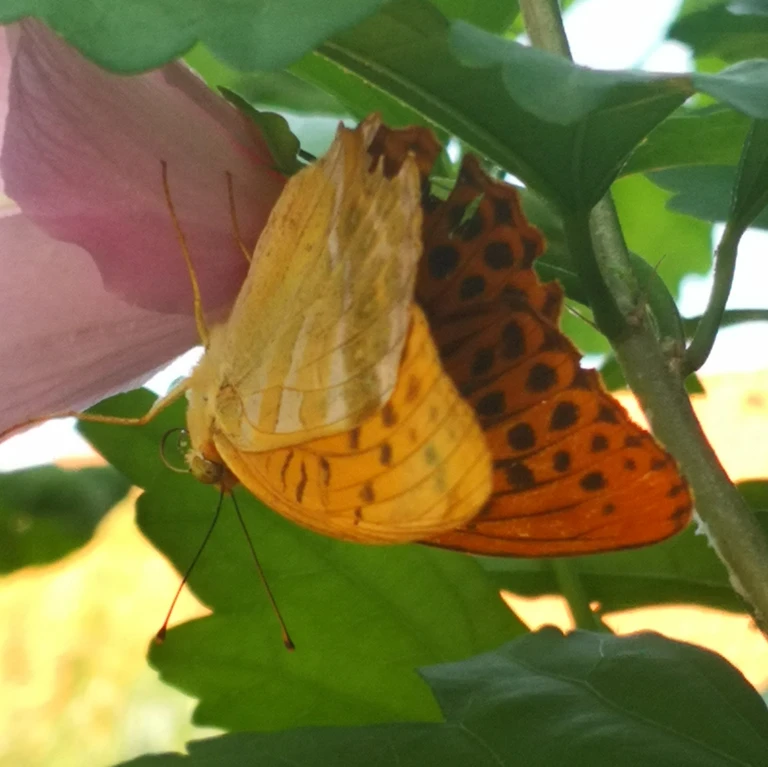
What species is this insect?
Argynnis paphia
